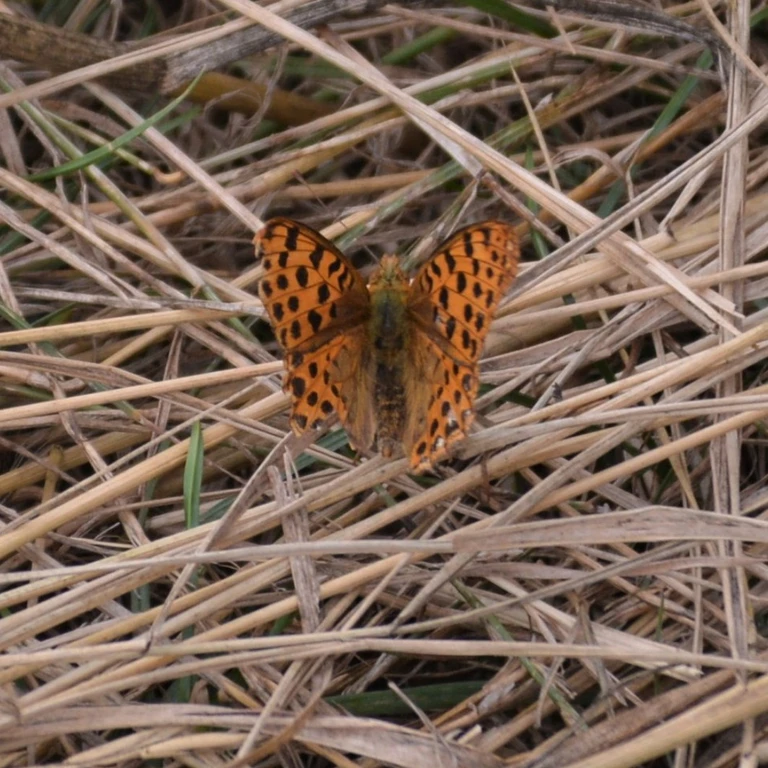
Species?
Issoria lathonia
